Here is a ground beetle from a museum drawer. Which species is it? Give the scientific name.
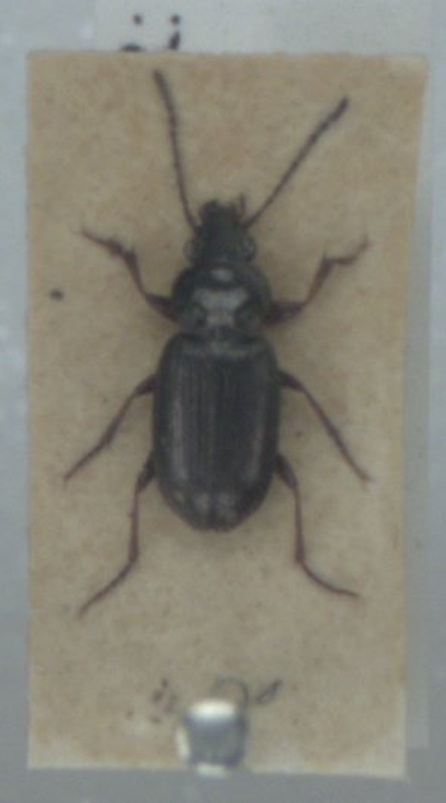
Pogonus chalceus
